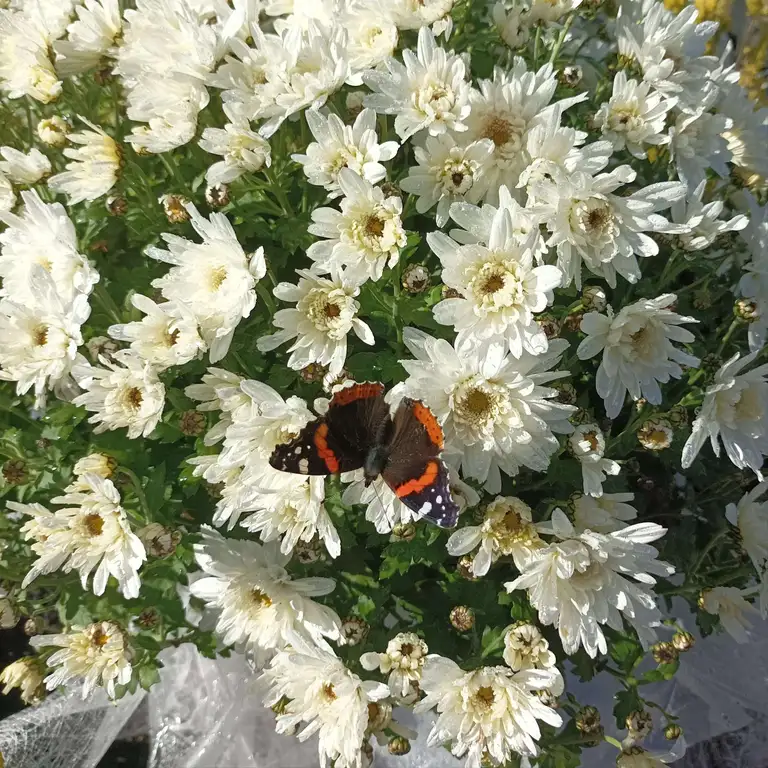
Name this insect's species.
Vanessa atalanta
